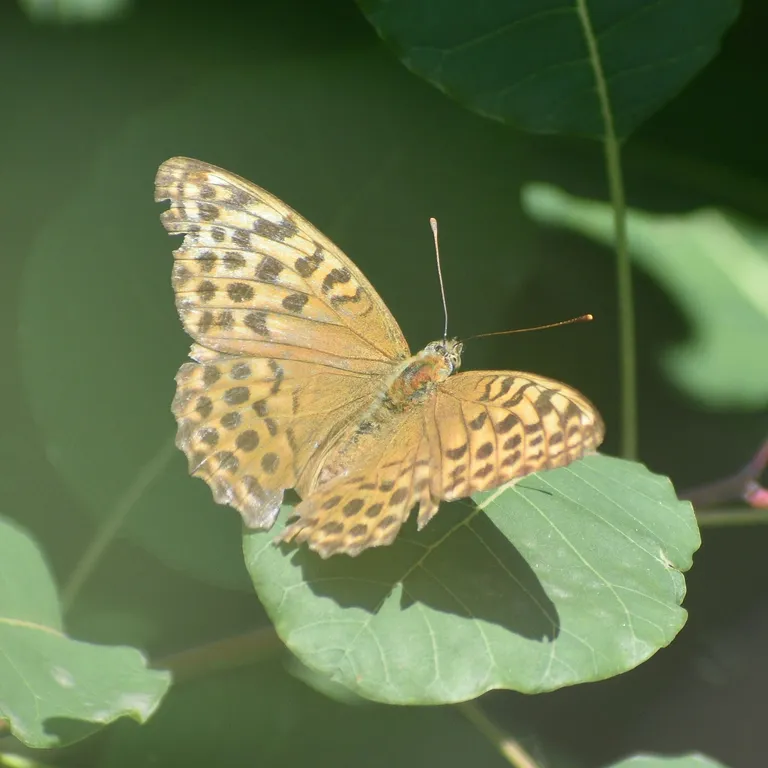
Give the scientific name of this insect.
Argynnis paphia
